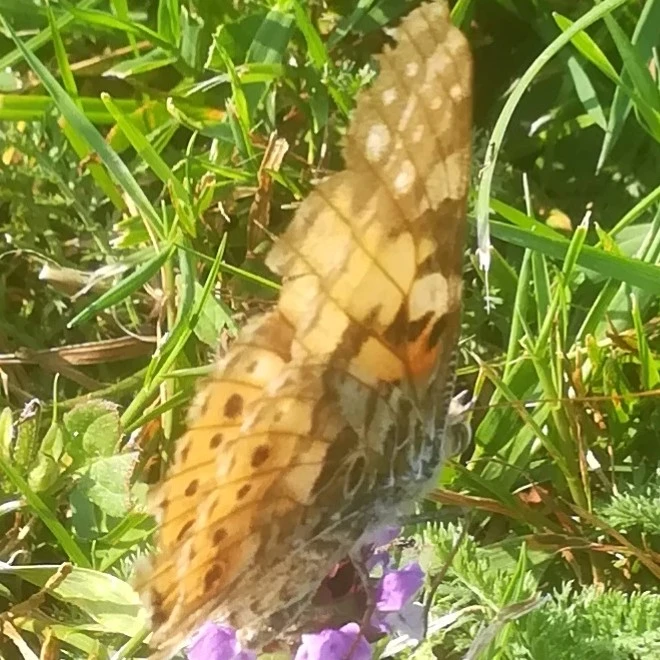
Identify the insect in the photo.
Vanessa cardui
